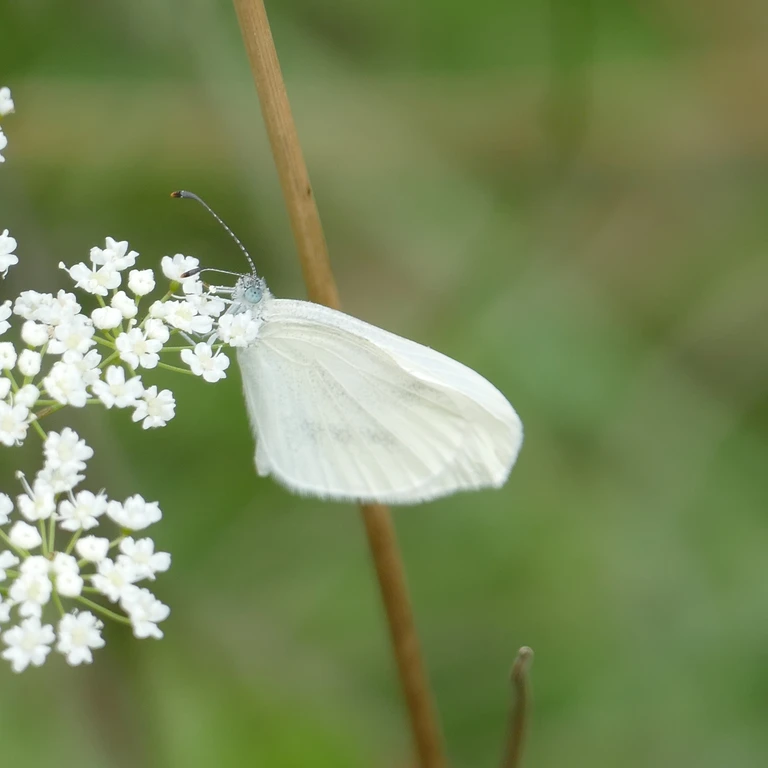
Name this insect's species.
Leptidea sinapis/juvernica
